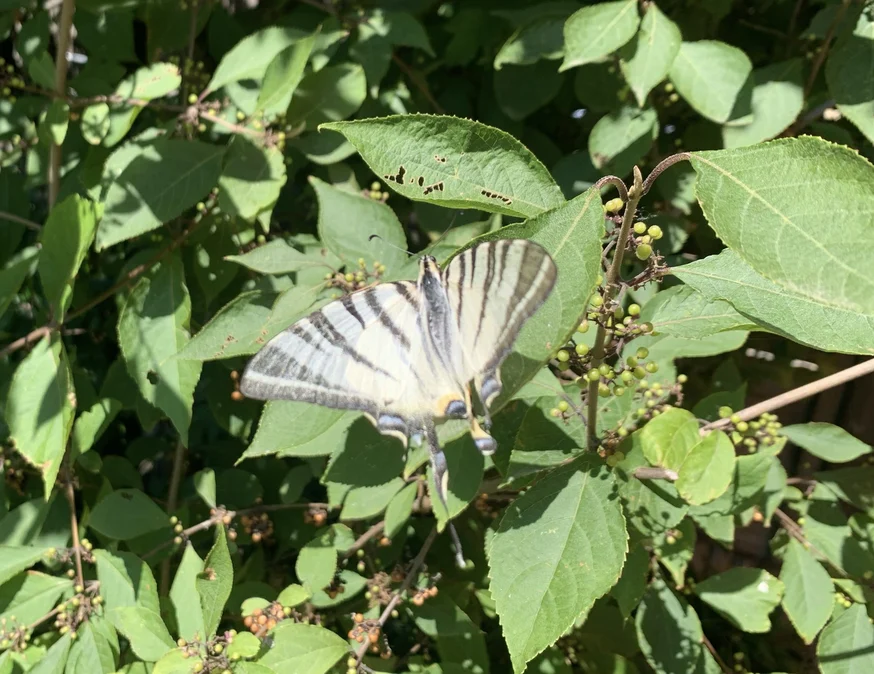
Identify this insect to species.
Iphiclides podalirius
